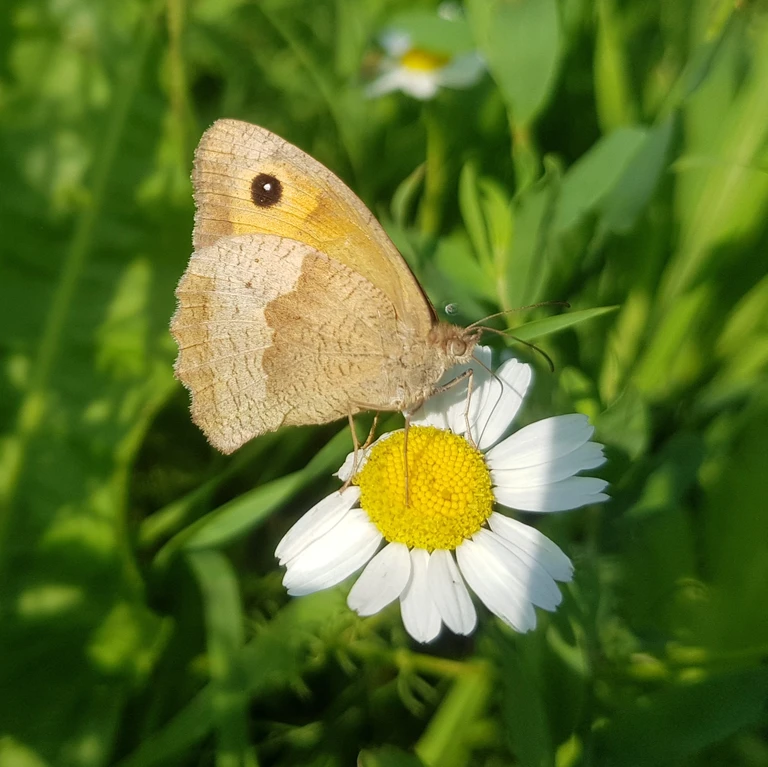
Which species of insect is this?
Maniola jurtina
